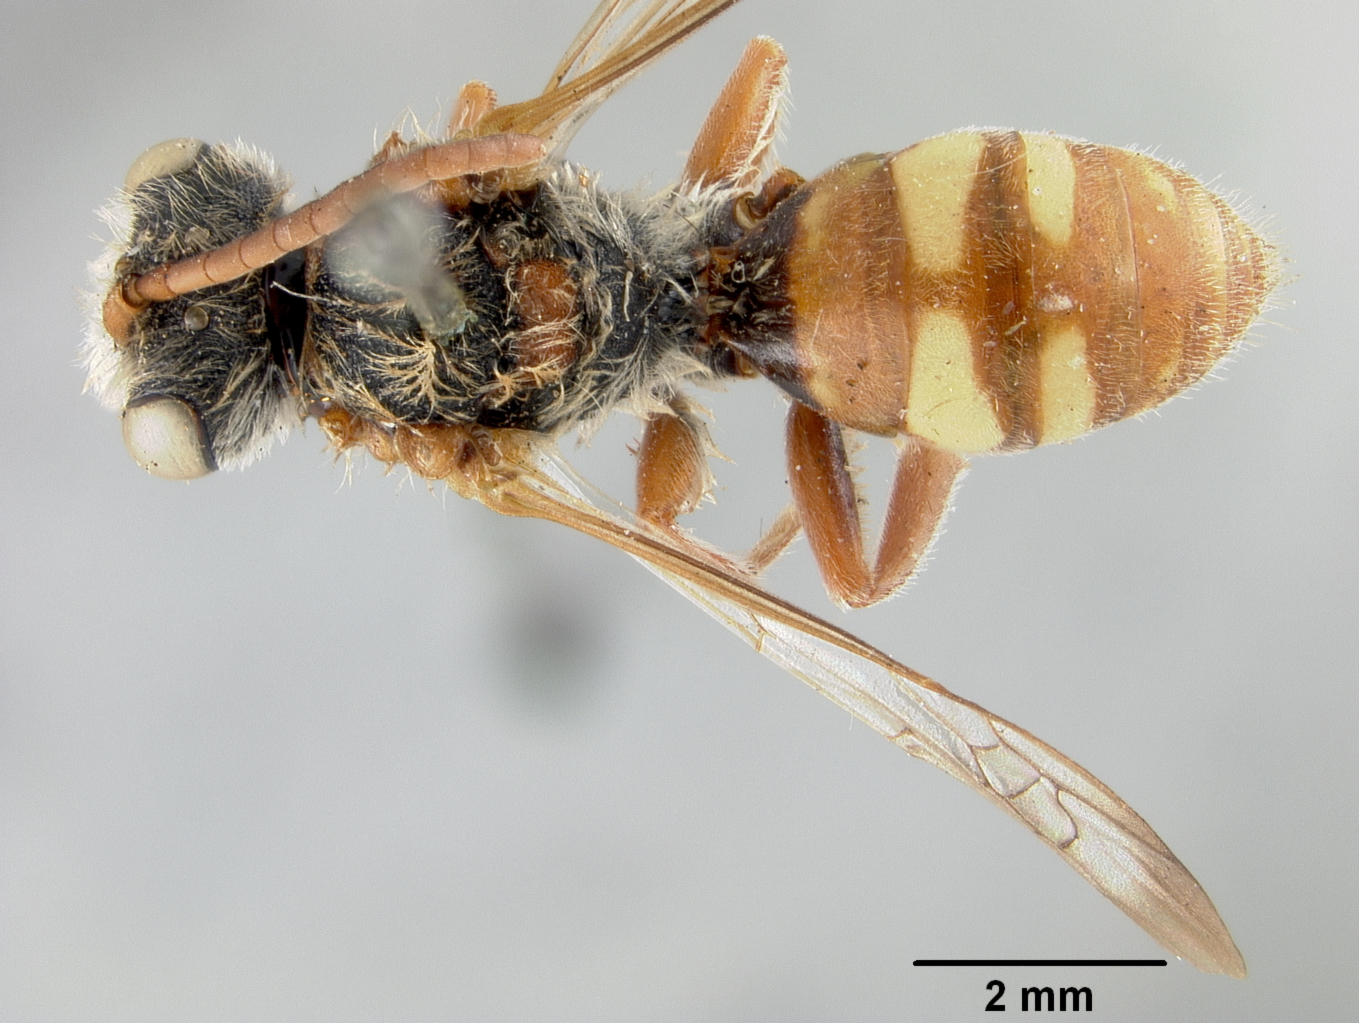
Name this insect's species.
Nomada bella
